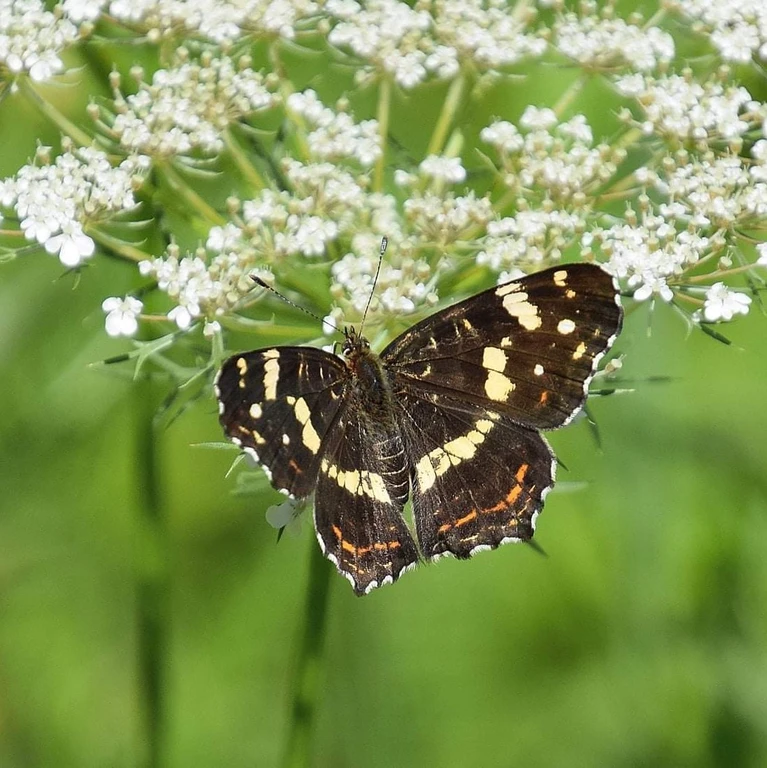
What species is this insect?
Araschnia levana
